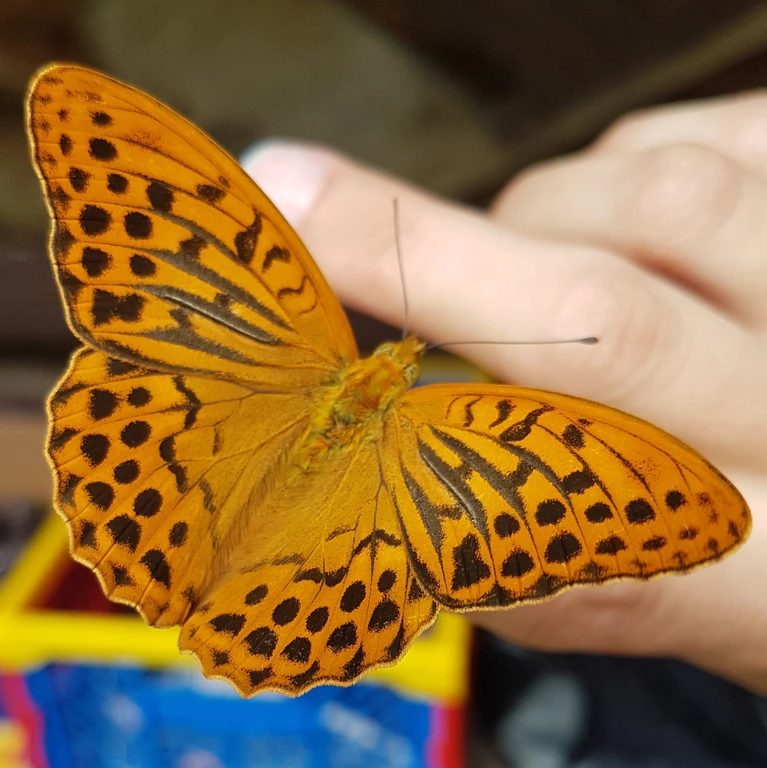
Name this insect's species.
Argynnis paphia
